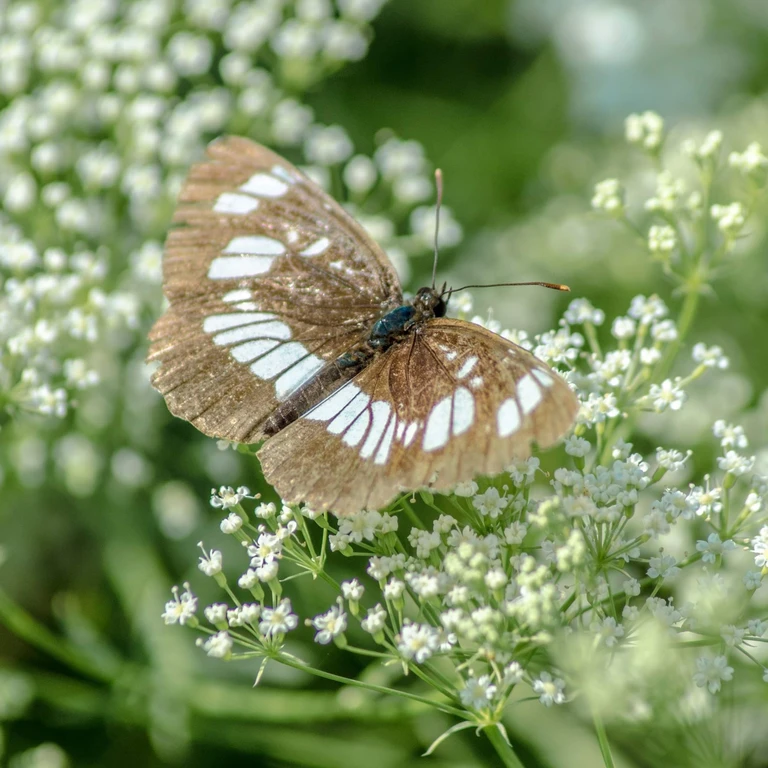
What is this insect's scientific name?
Neptis rivularis
